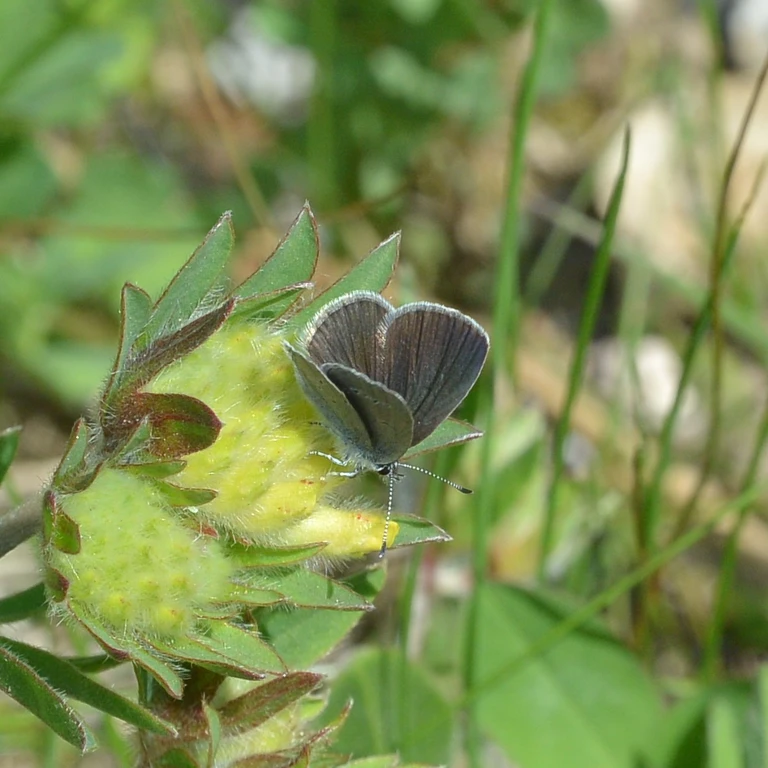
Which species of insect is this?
Cupido minimus
